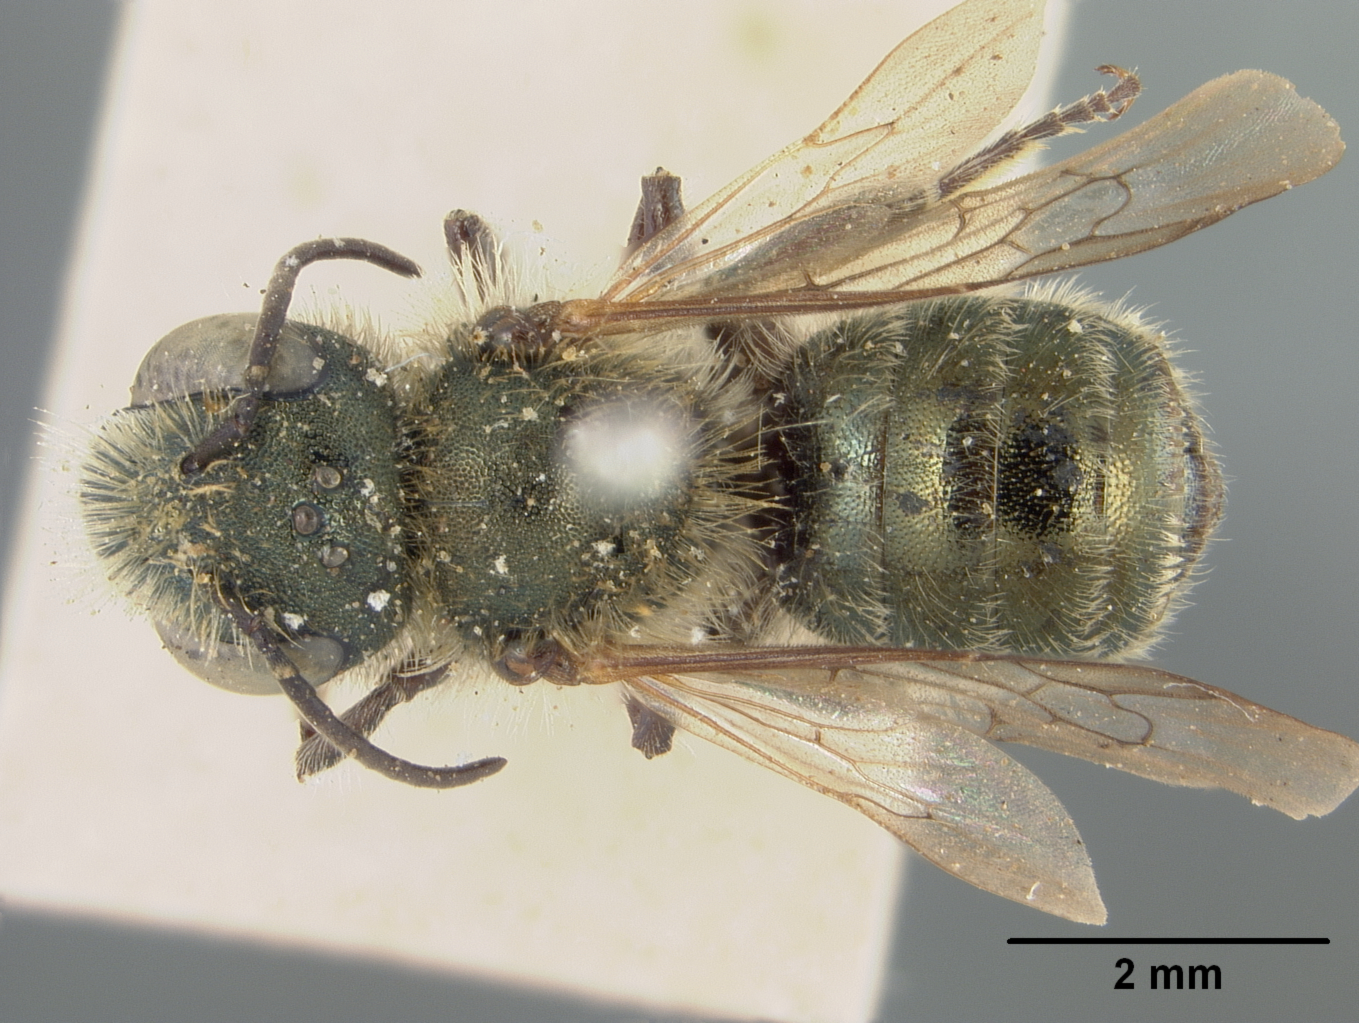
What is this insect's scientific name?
Osmia dutti
